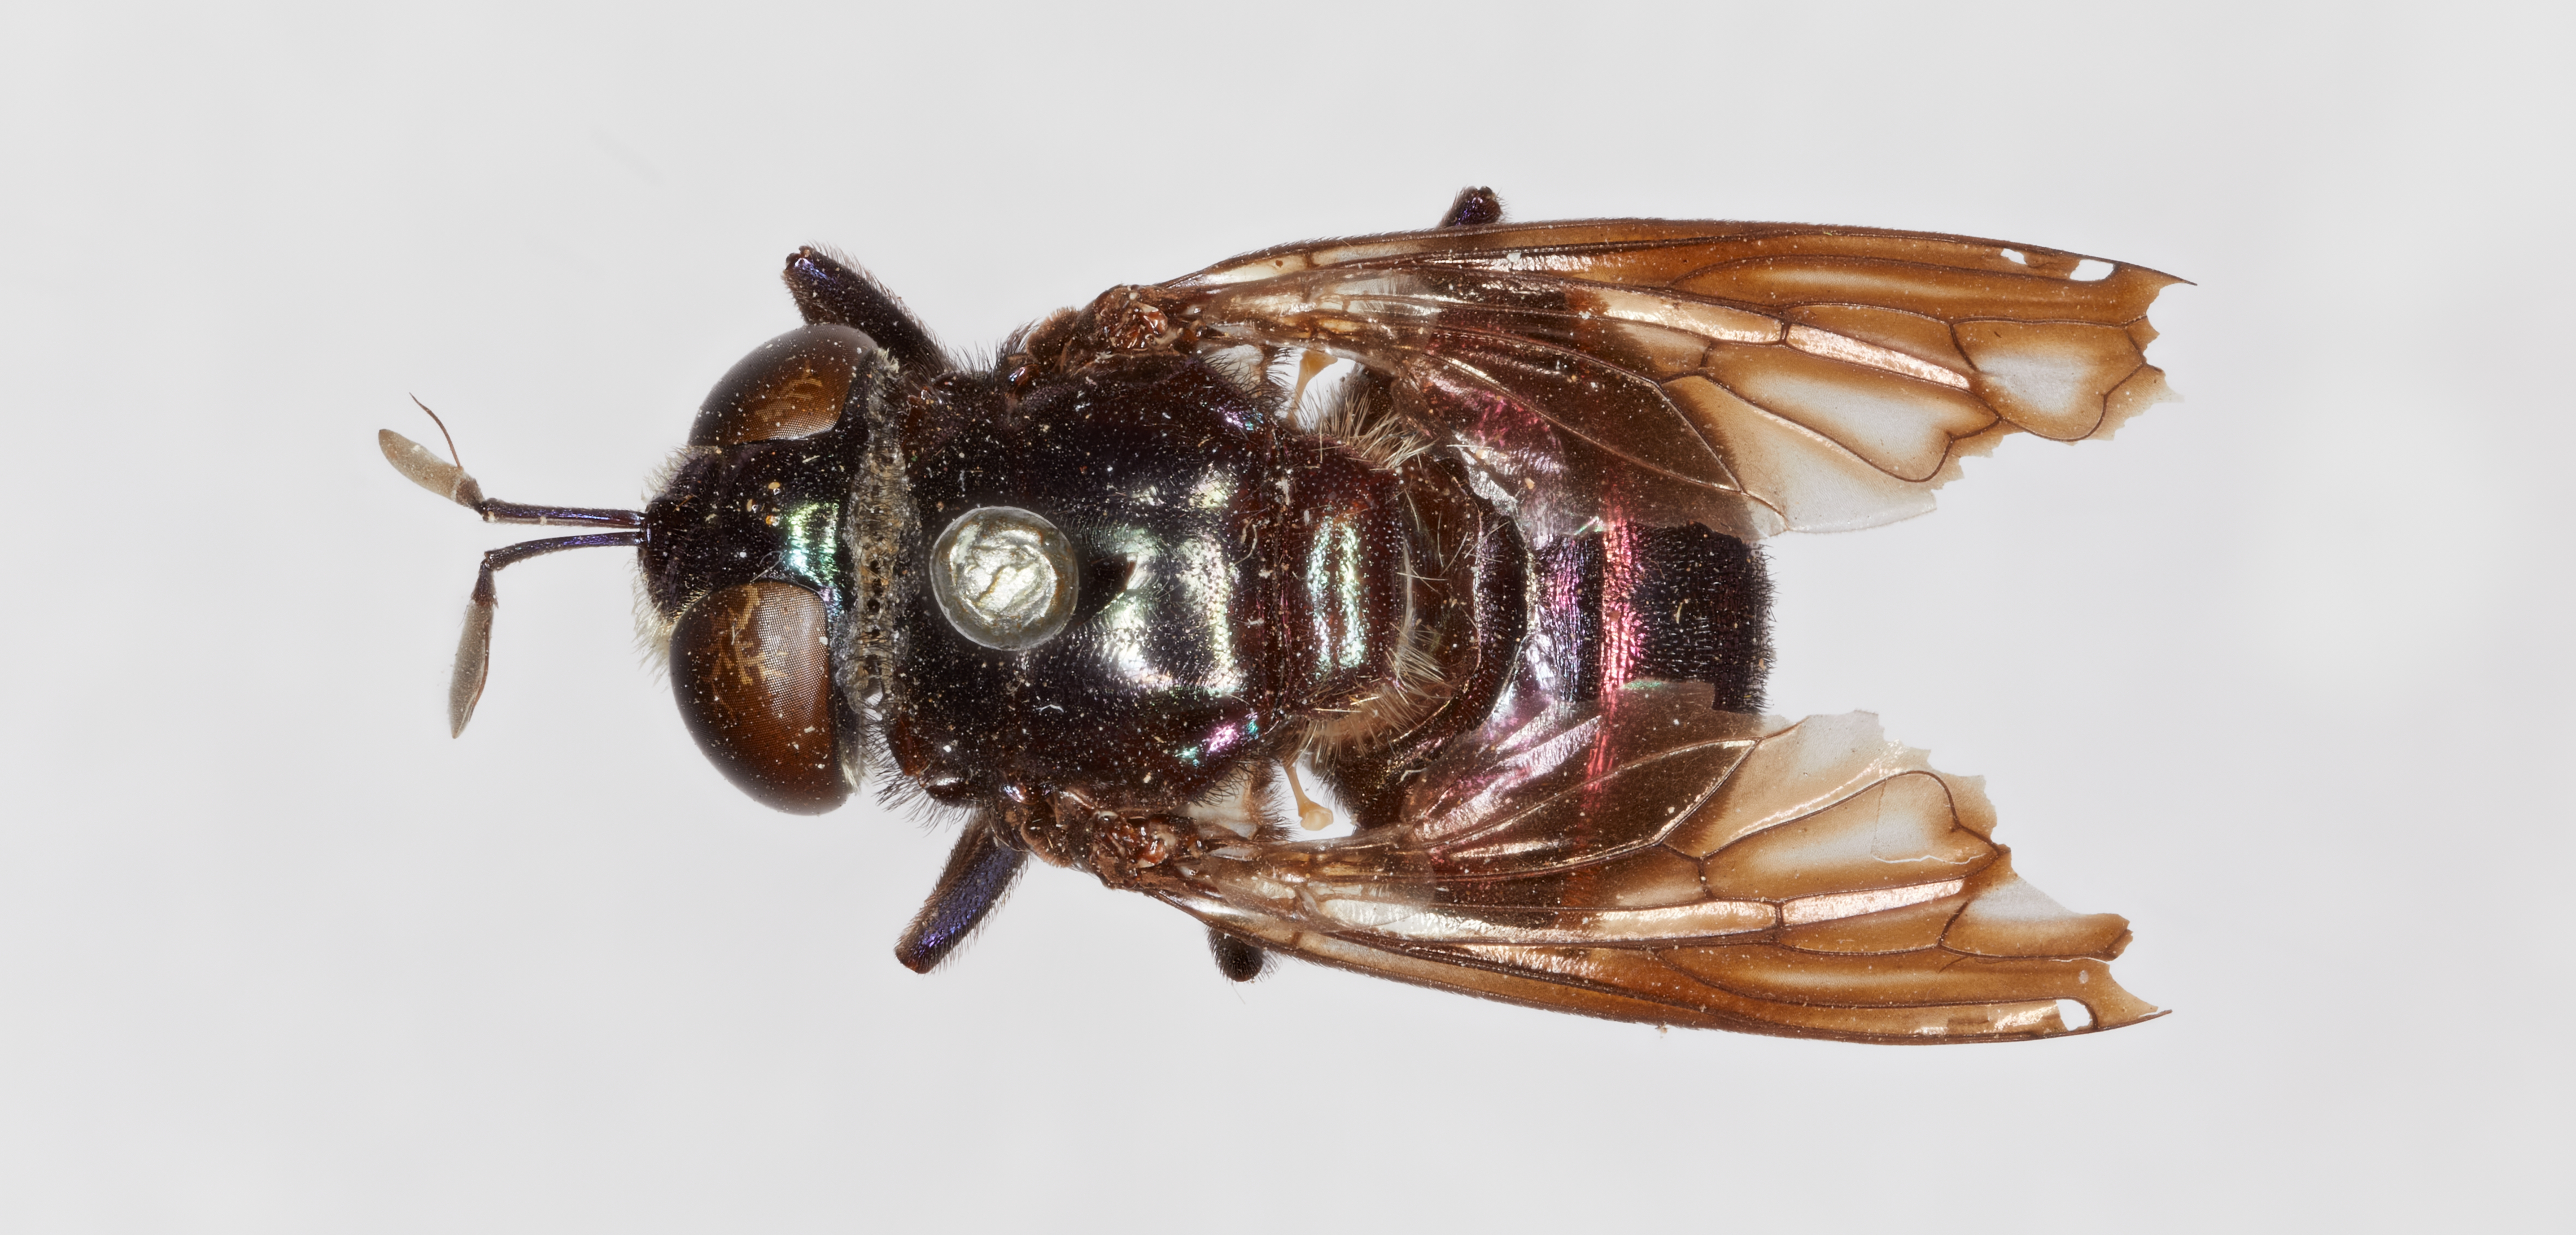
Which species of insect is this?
Microdon pulcher
